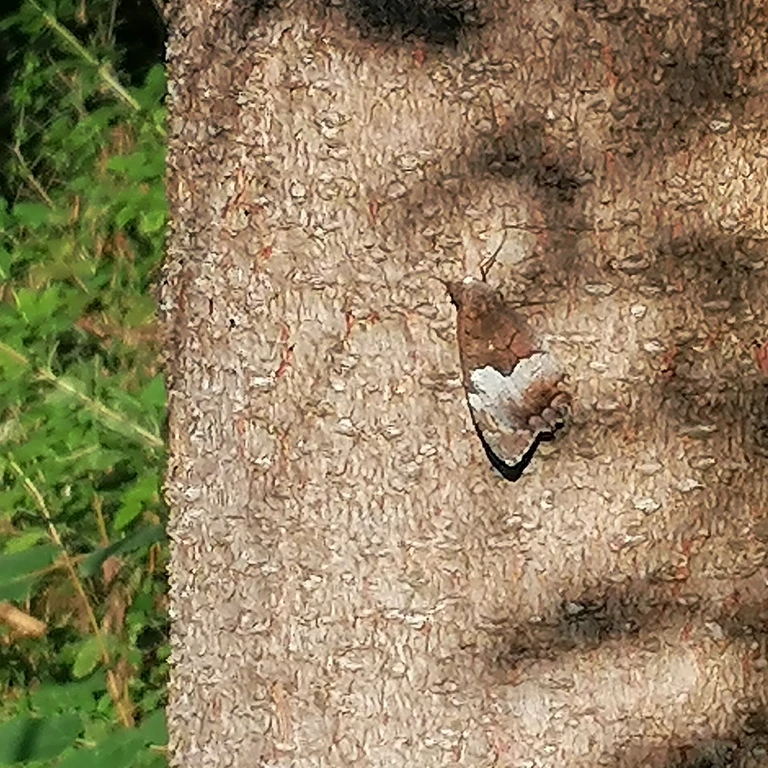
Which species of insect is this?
Hipparchia alcyone
